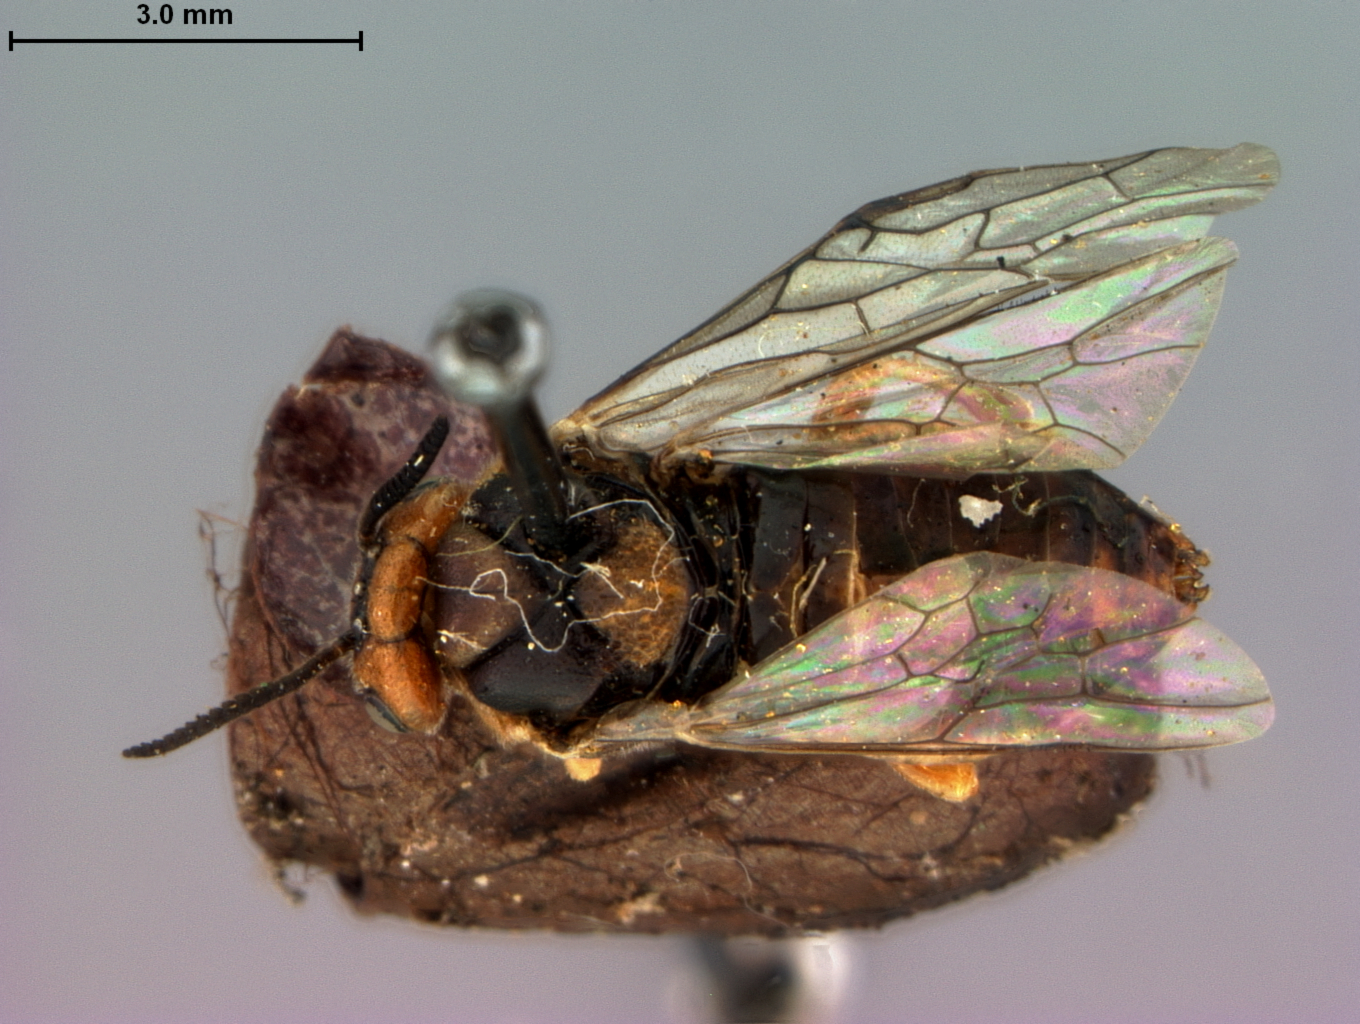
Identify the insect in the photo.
Neodiprion eximina
